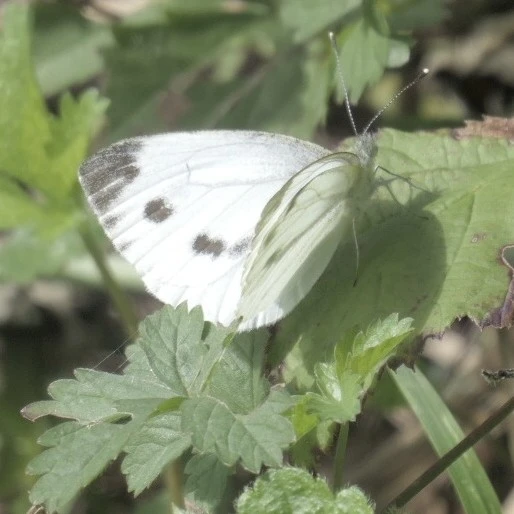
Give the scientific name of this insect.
Pieris napi
